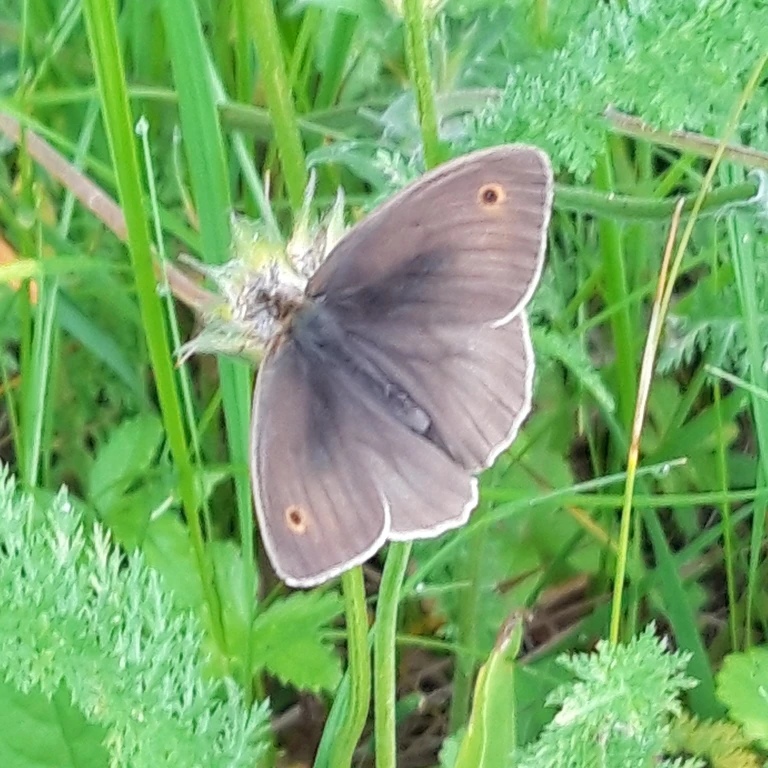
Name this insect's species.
Maniola jurtina
